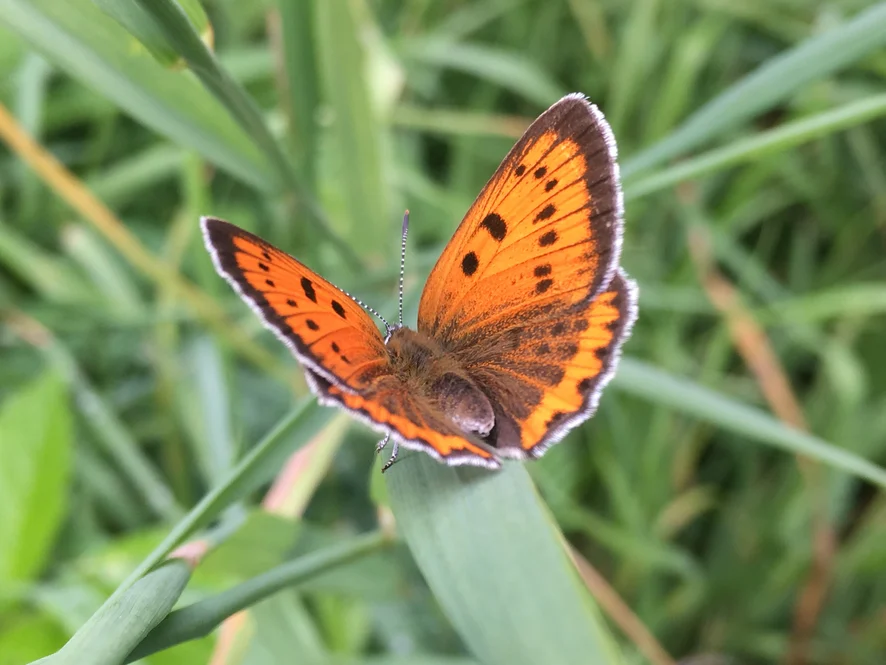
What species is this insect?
Lycaena dispar
